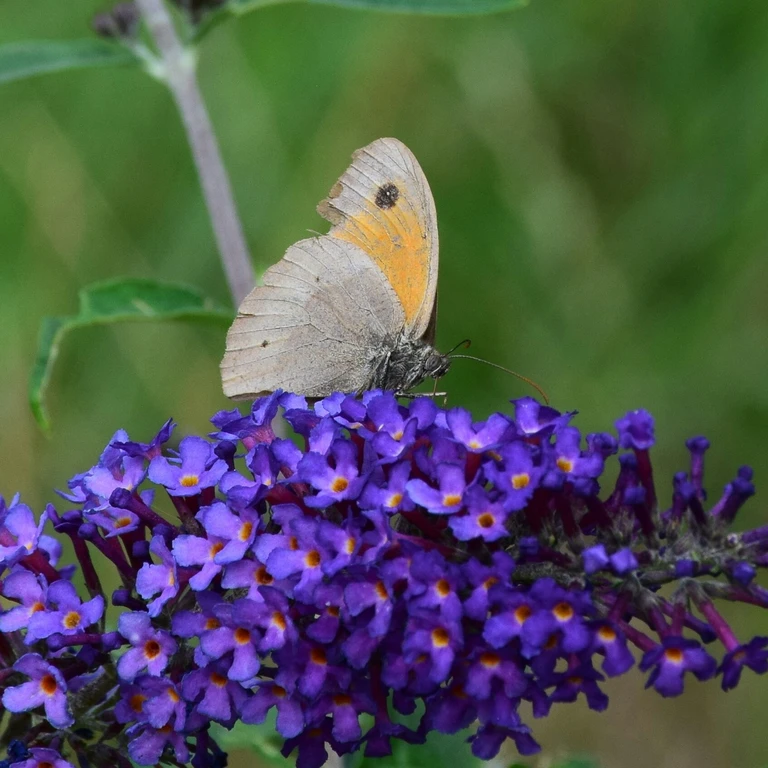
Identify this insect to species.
Maniola jurtina
